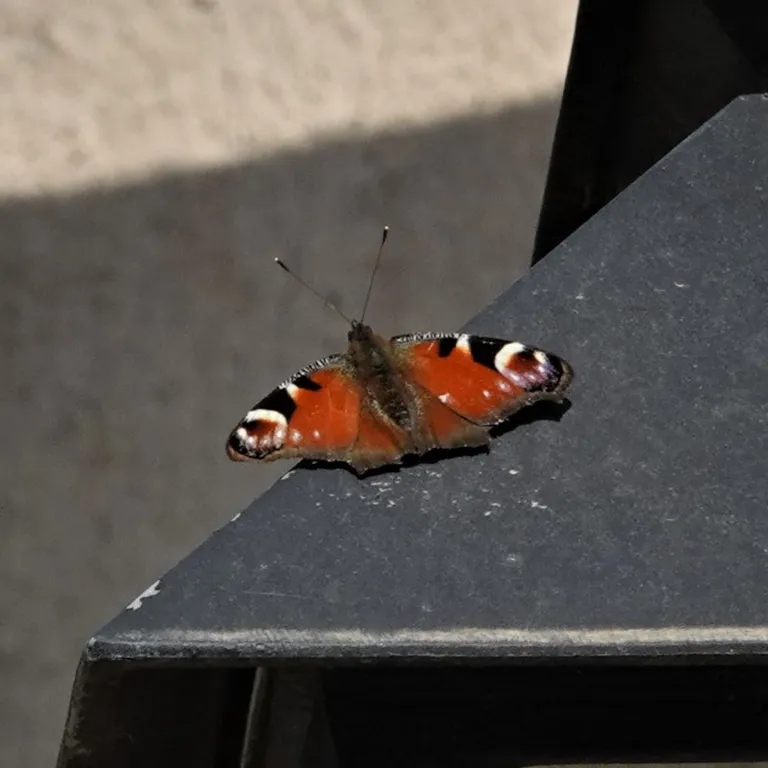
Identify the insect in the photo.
Aglais io
